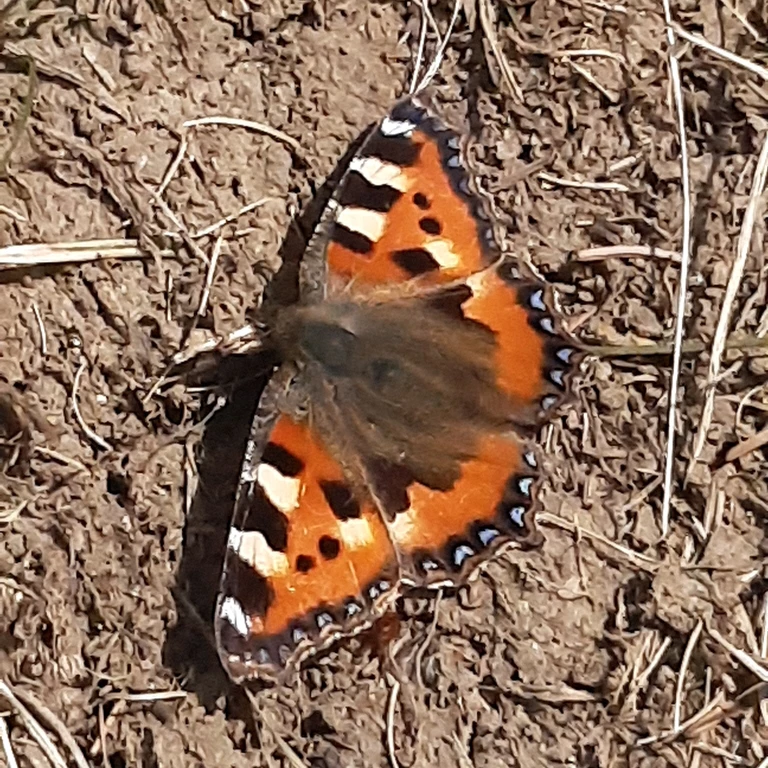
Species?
Aglais urticae
